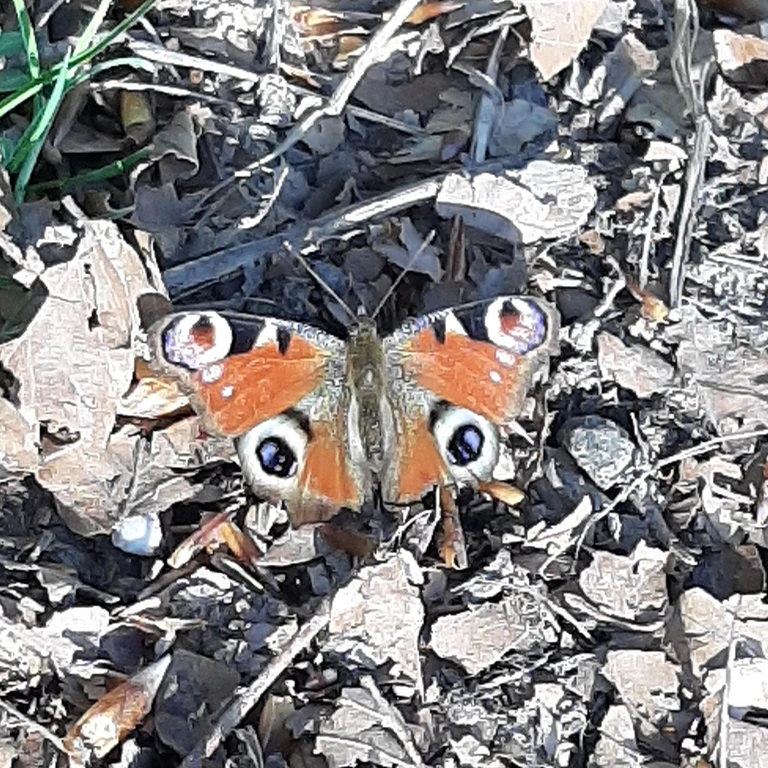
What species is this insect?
Aglais io
